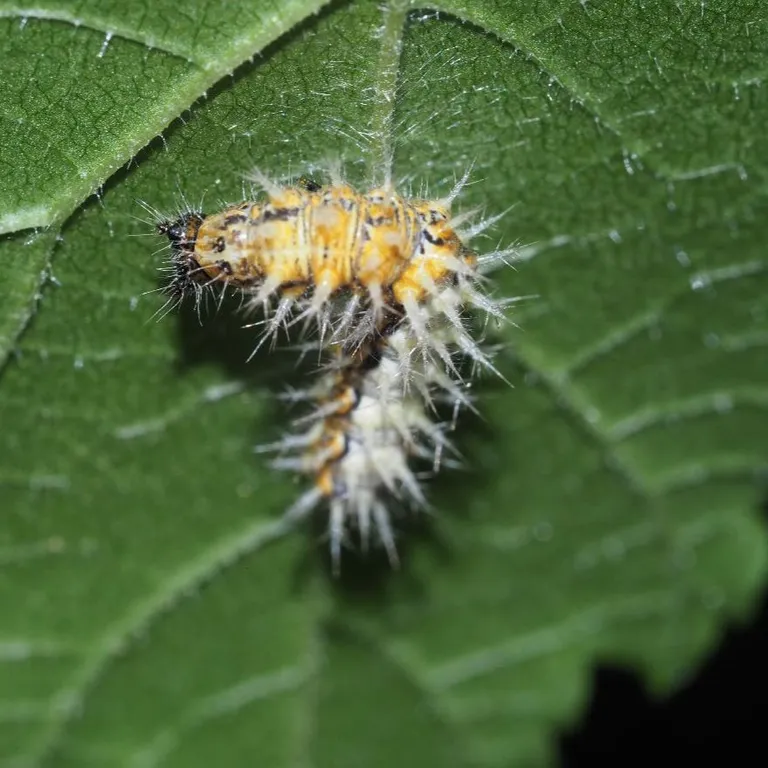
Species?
Polygonia c-album
